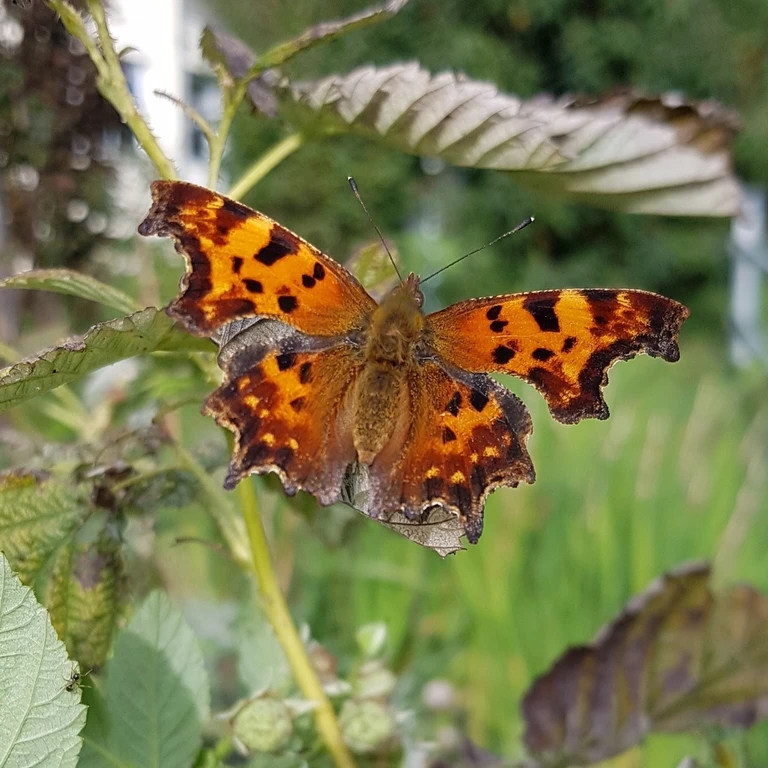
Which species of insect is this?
Polygonia c-album
